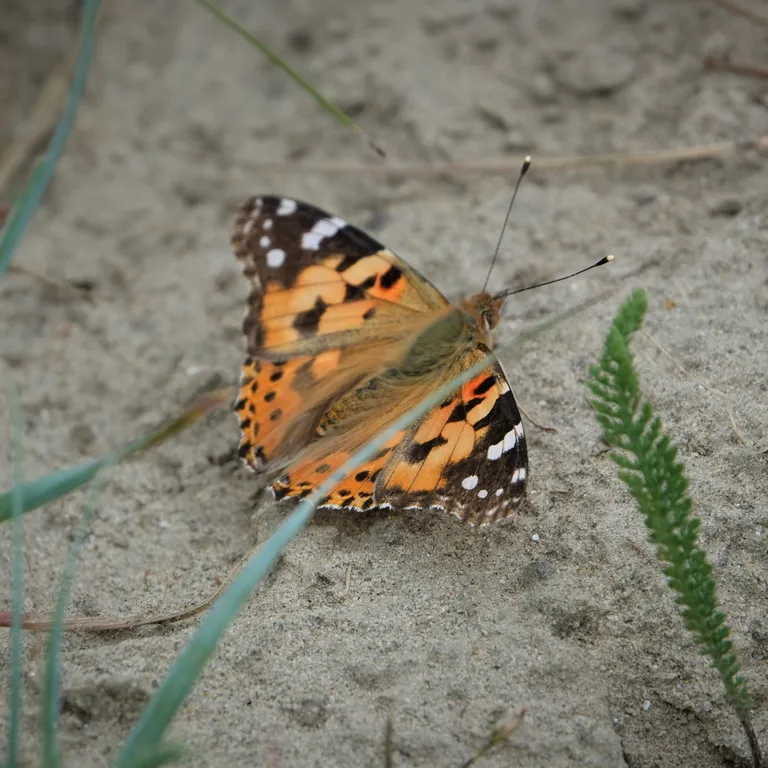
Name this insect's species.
Vanessa cardui
